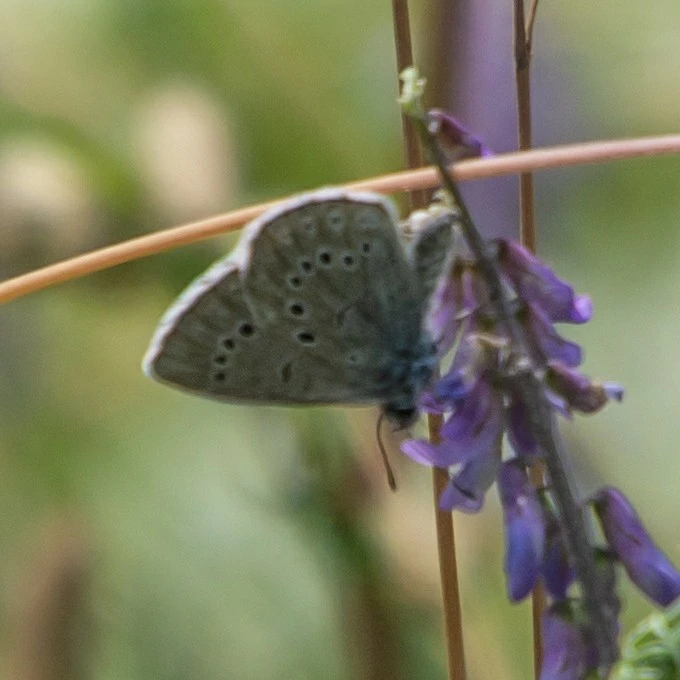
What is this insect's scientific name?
Phengaris teleius
